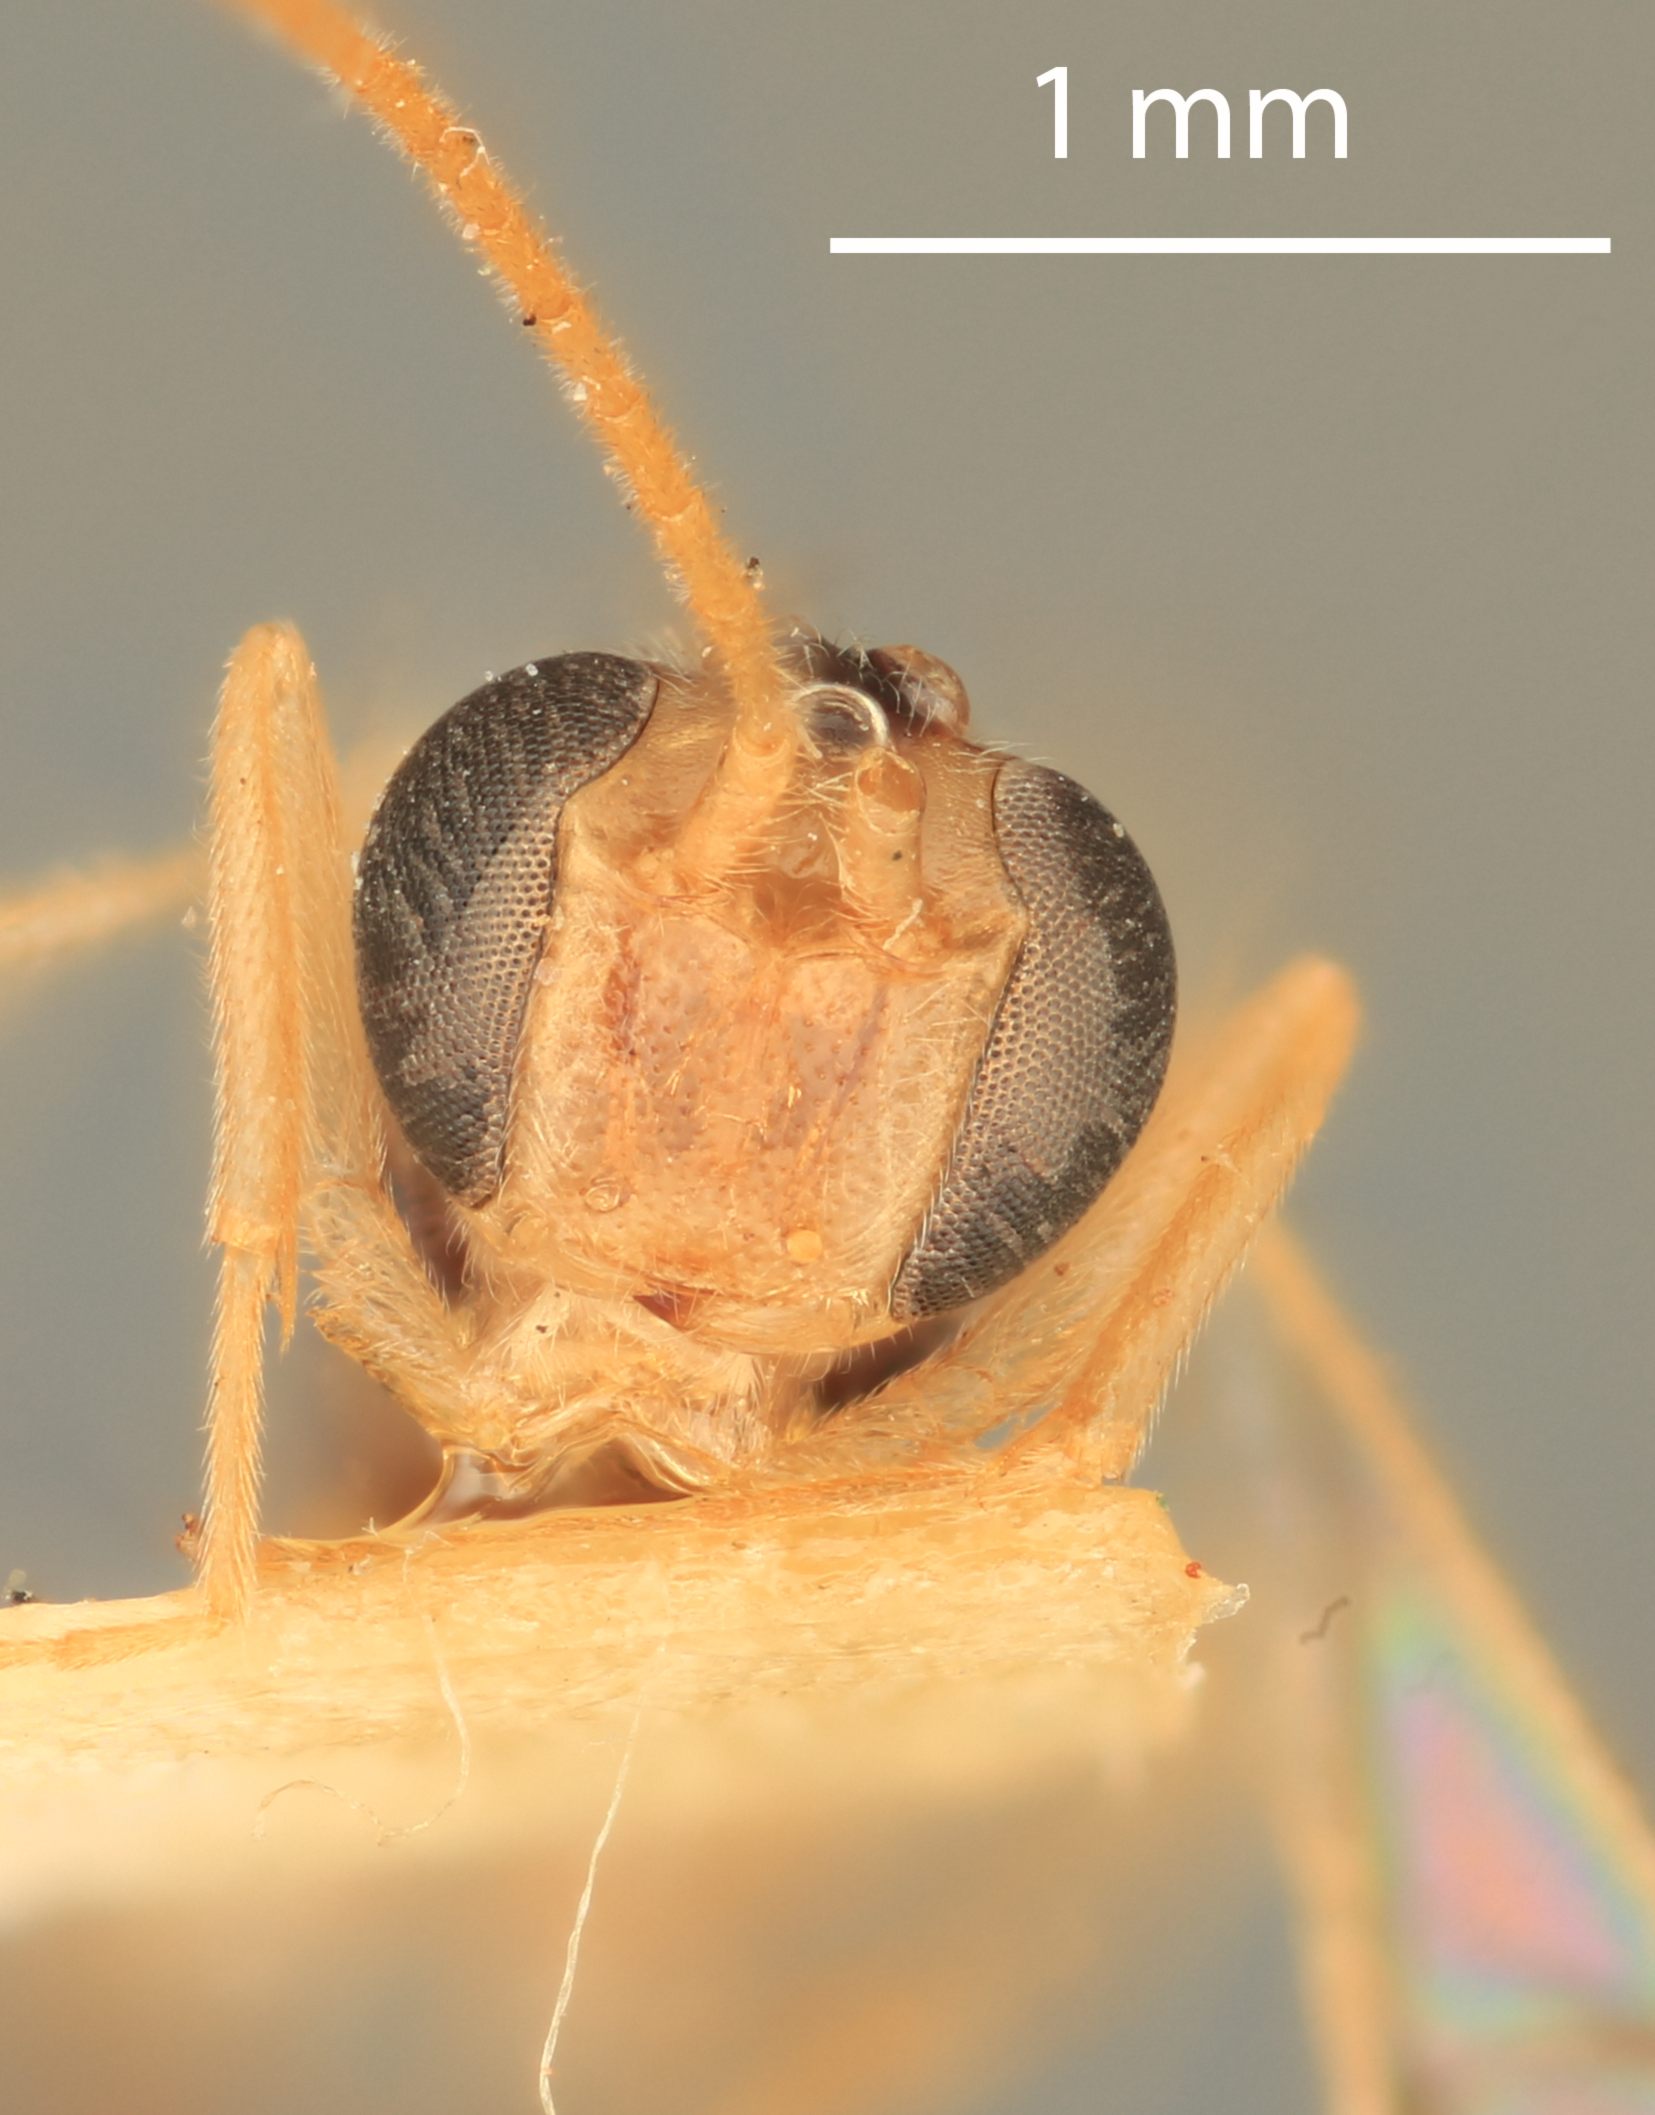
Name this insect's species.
Zamesochorus orientalis
